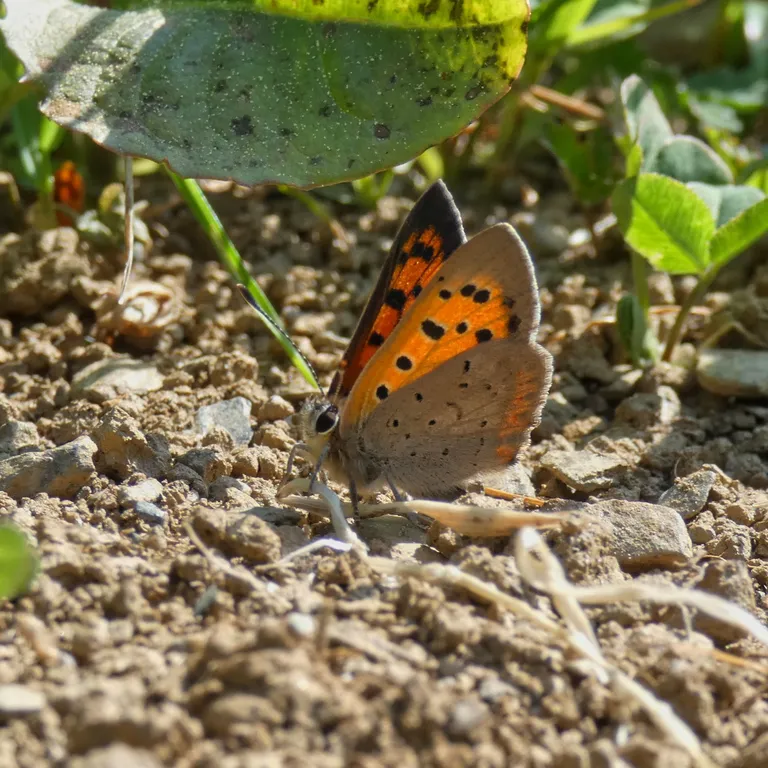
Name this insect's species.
Lycaena phlaeas
